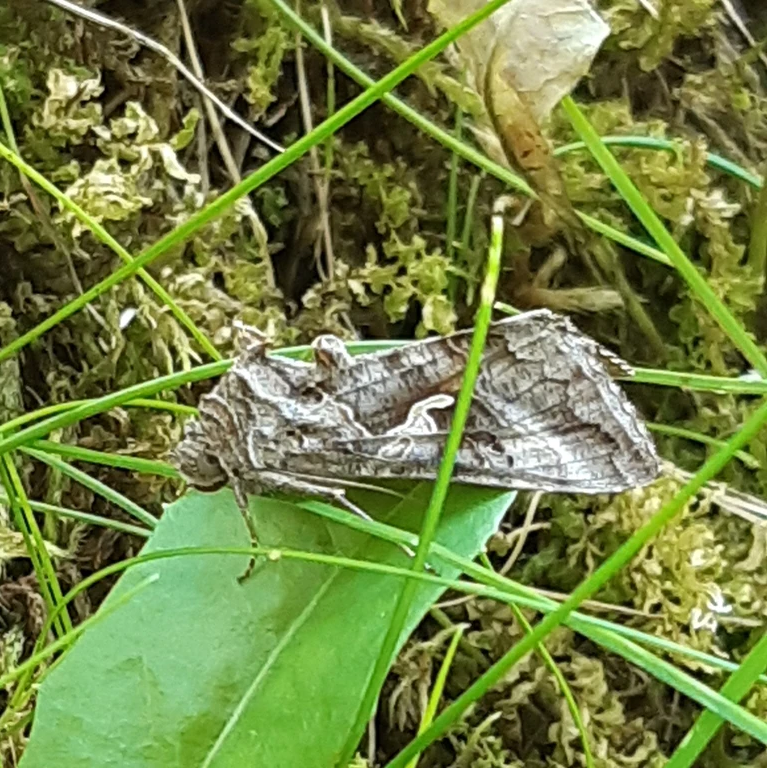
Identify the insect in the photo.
Autographa gamma
